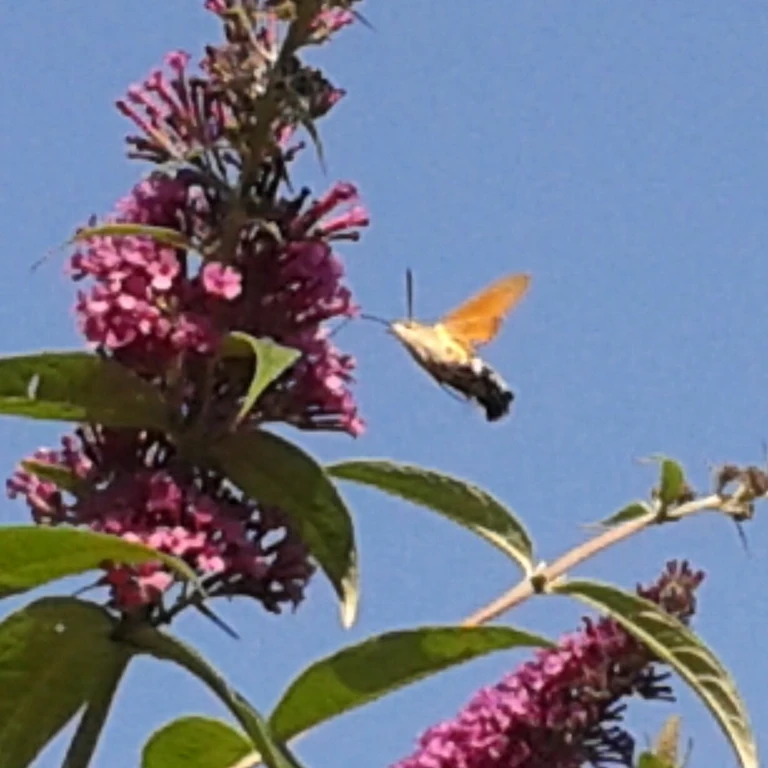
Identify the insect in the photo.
Macroglossum stellatarum
